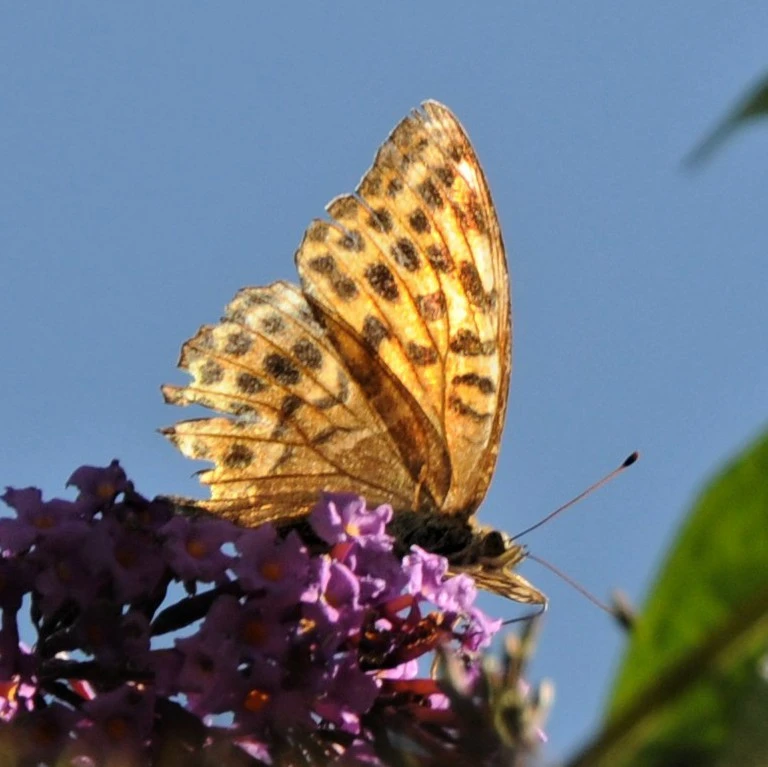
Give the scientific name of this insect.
Argynnis paphia
